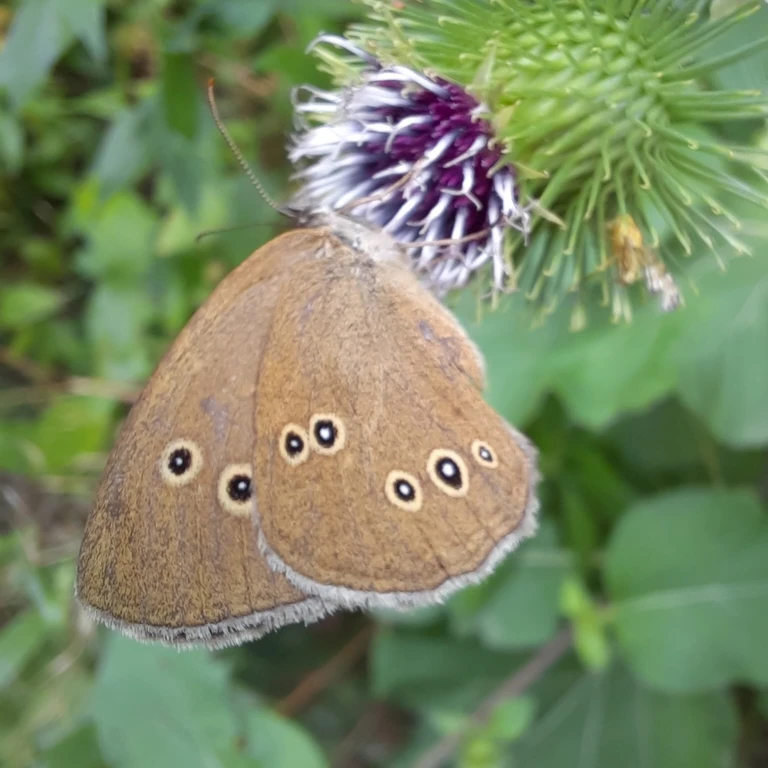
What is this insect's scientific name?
Aphantopus hyperantus
